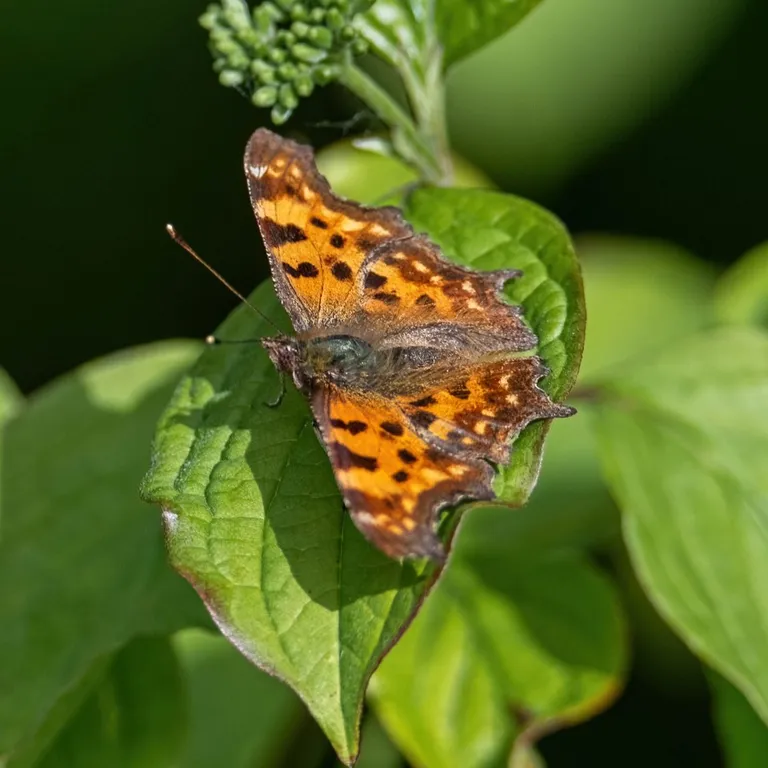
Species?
Polygonia c-album
